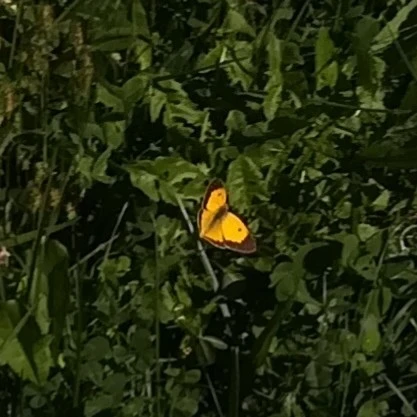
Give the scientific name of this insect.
Colias croceus
